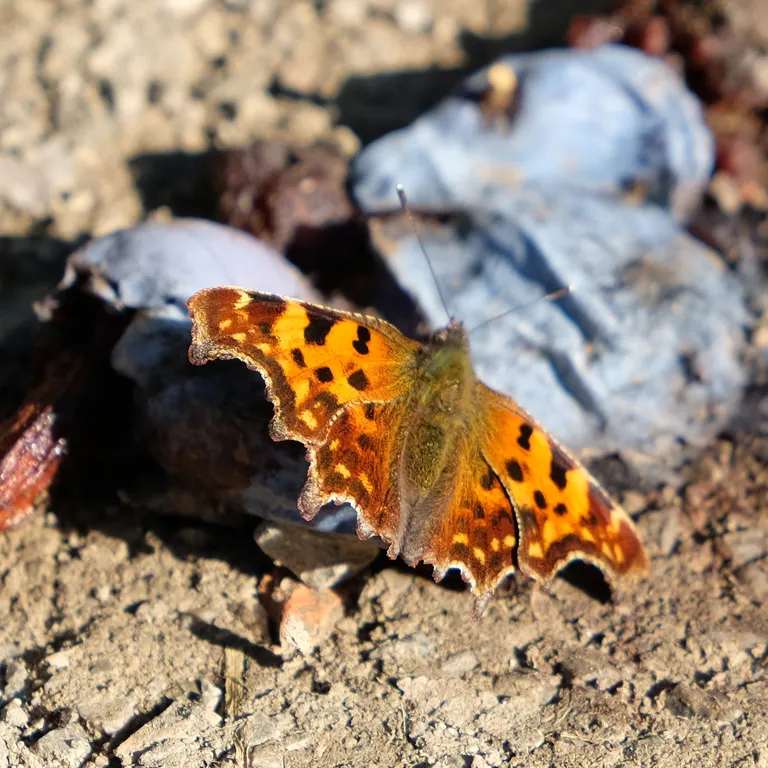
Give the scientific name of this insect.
Polygonia c-album
